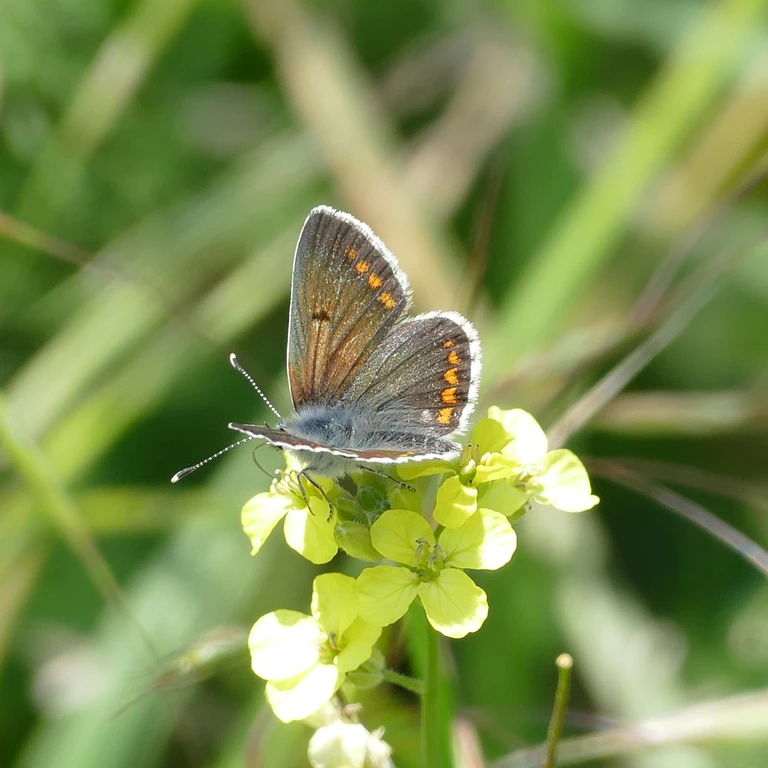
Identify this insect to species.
Aricia agestis/artaxerxes
